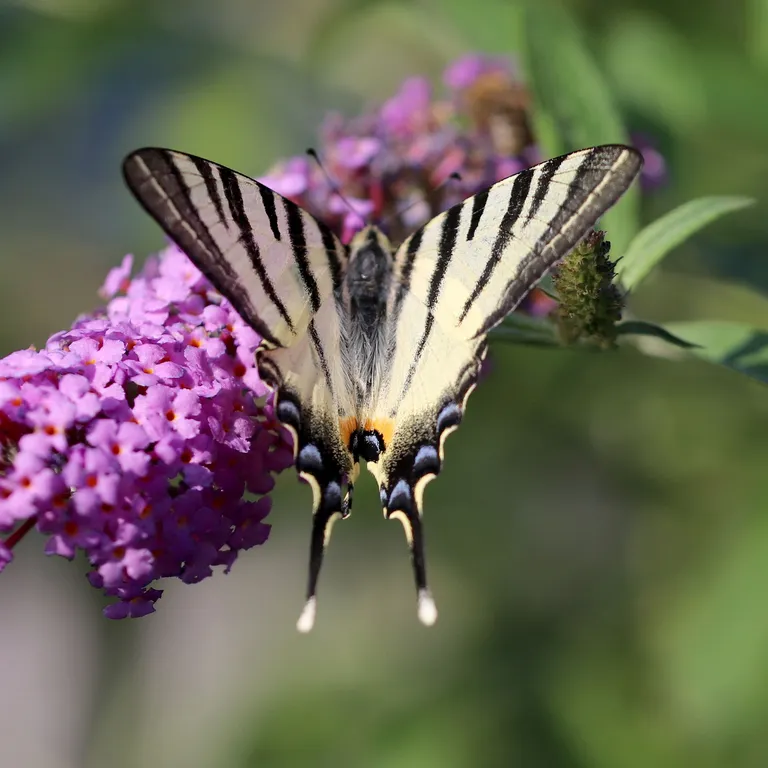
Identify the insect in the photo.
Iphiclides podalirius
